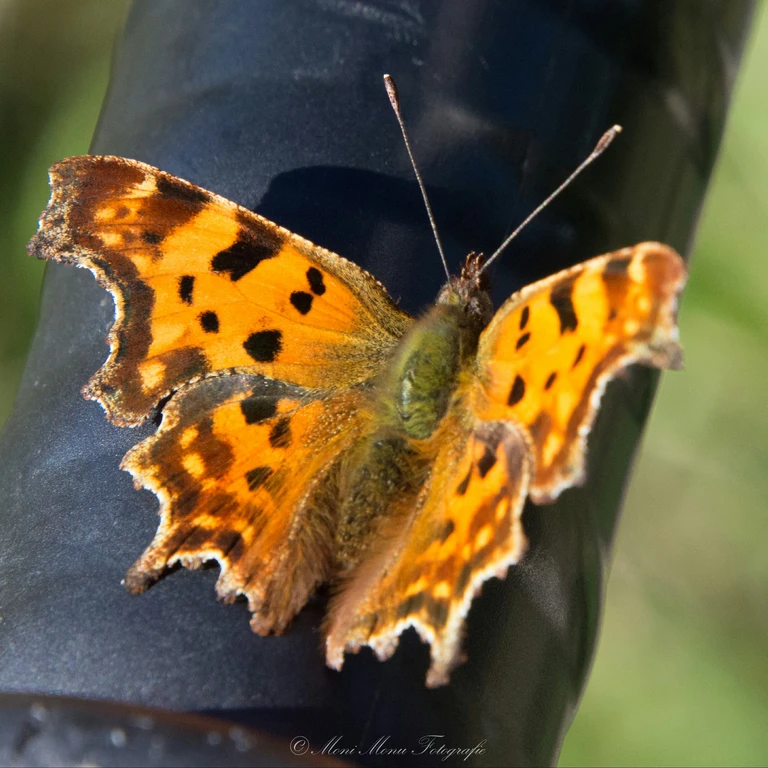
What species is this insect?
Polygonia c-album
